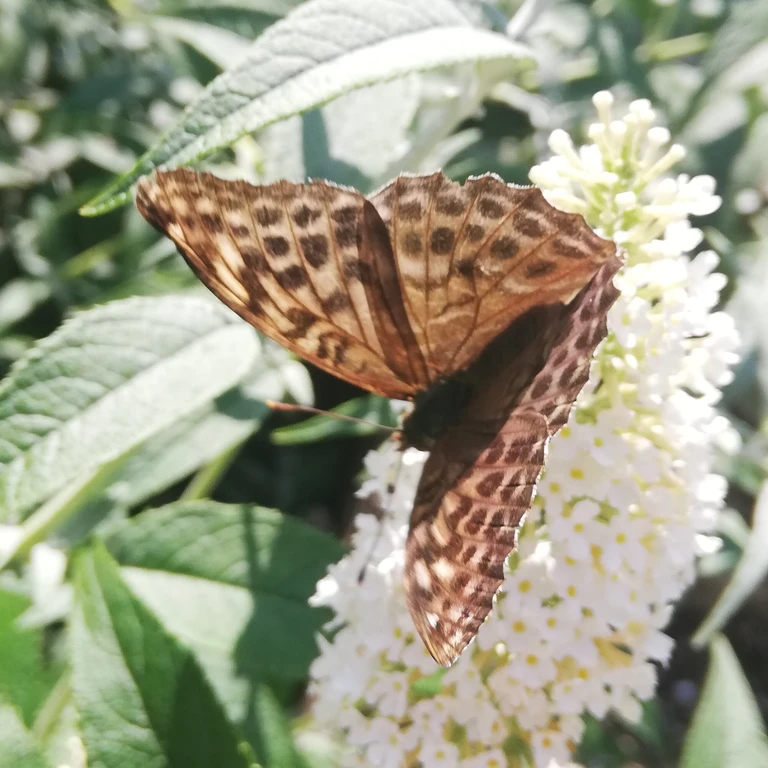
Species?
Argynnis paphia
